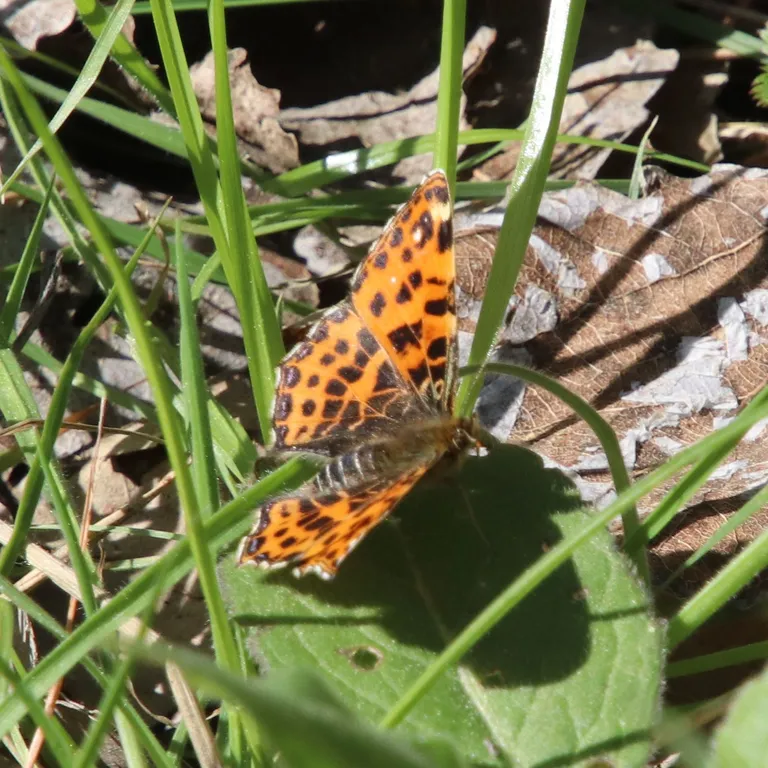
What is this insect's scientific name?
Araschnia levana
